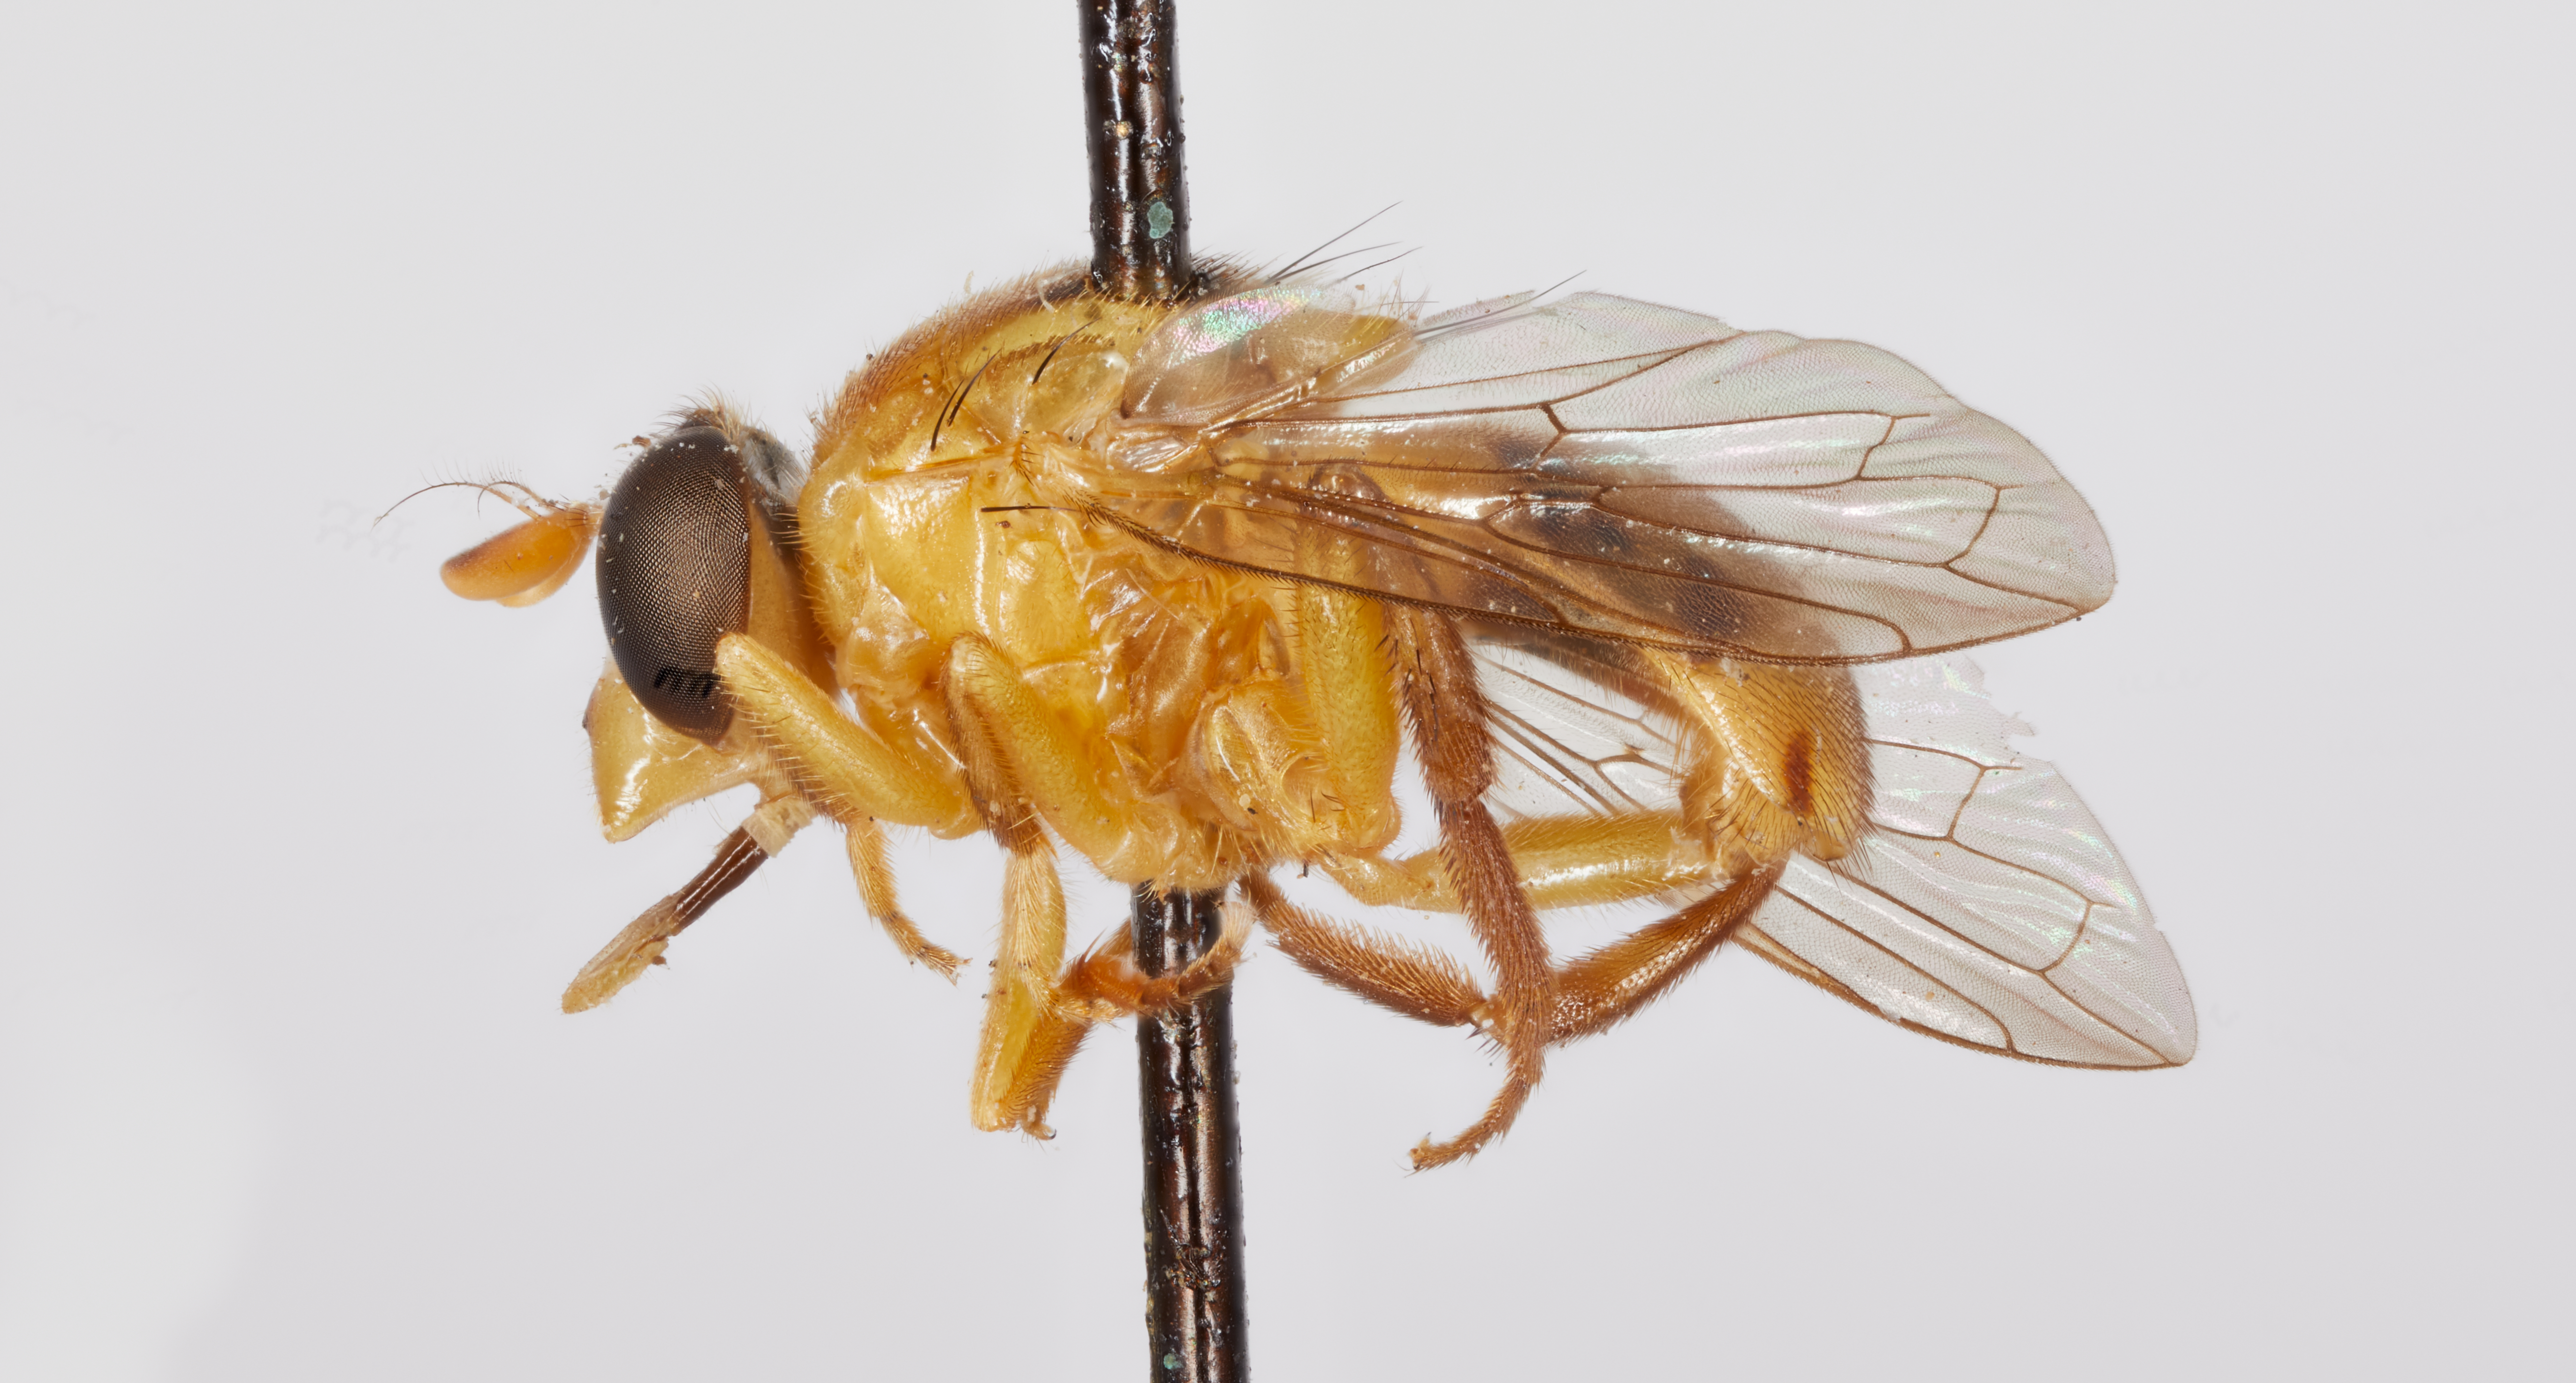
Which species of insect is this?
Graptomyza antipoda
